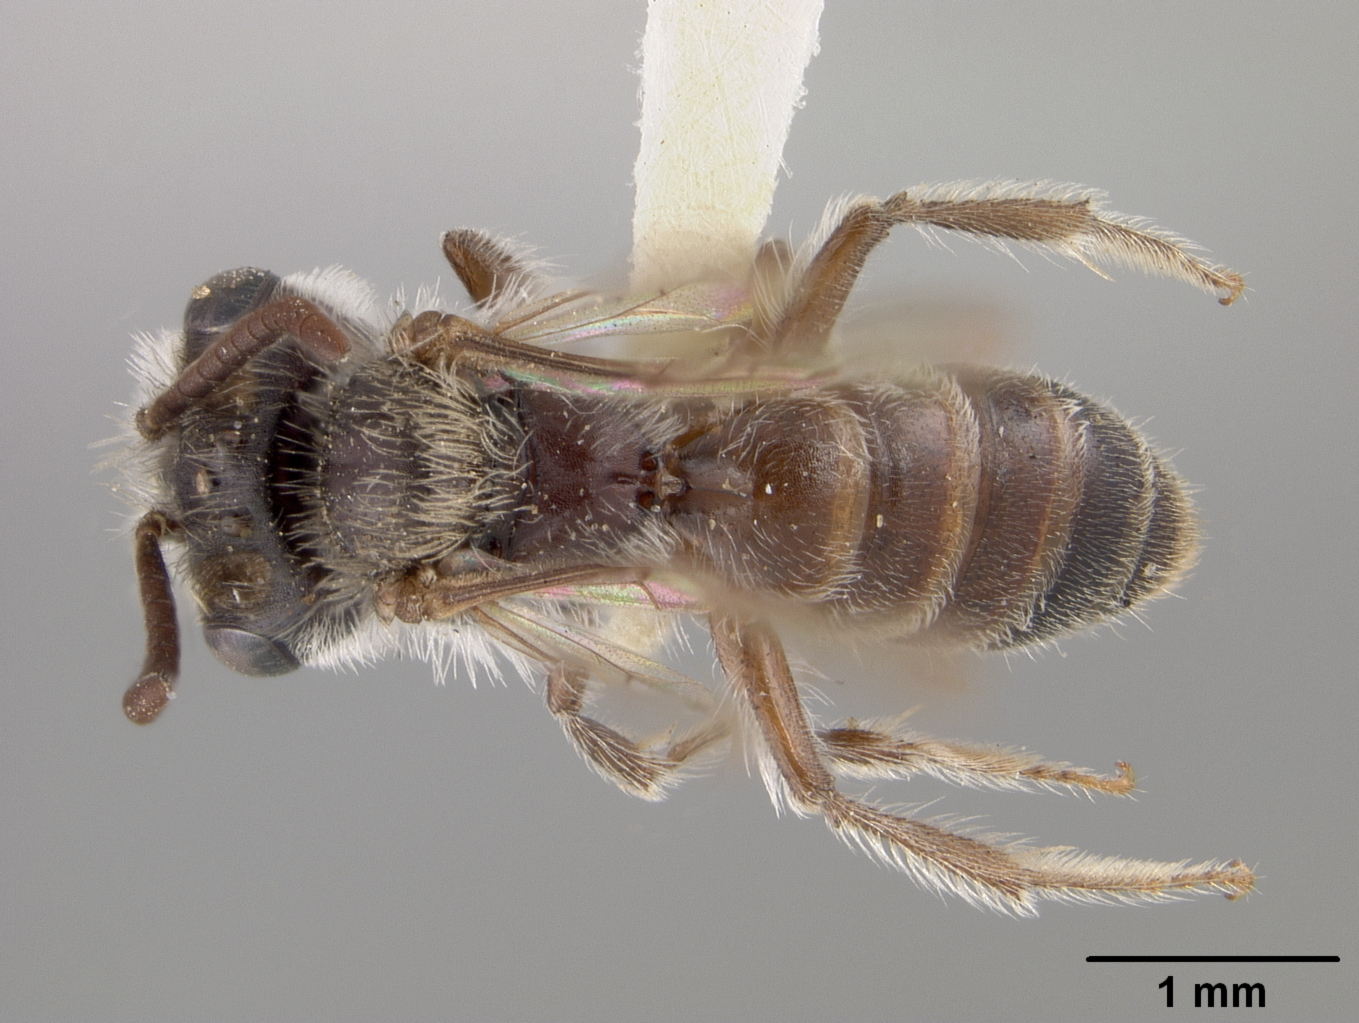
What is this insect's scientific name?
Andrena timberlakei
